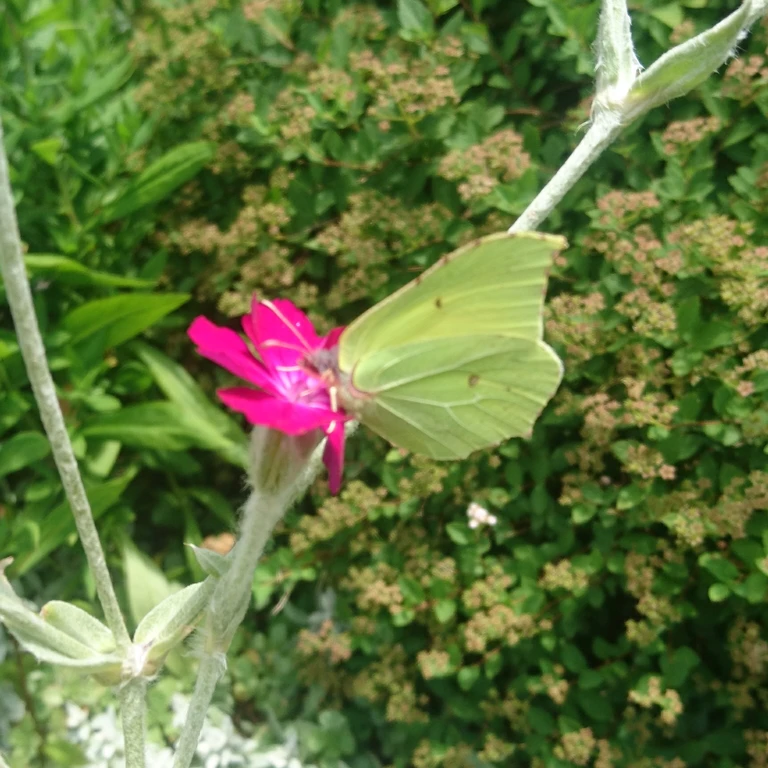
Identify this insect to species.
Gonepteryx rhamni
